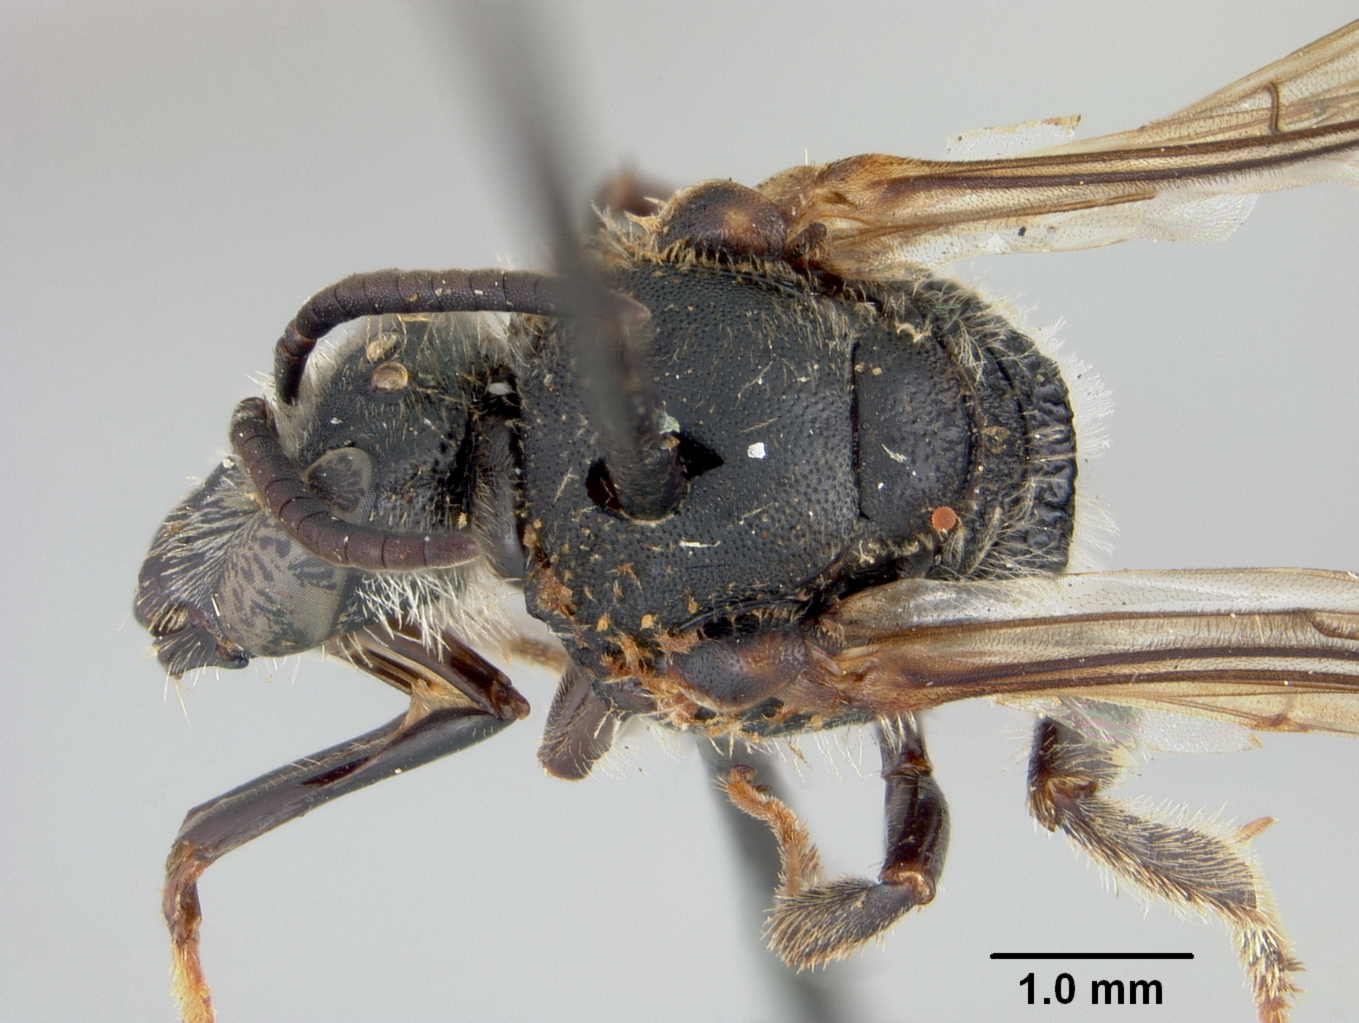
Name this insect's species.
Halictus trimeni
